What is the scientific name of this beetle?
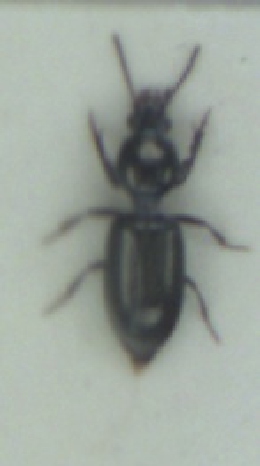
Dyschirius salinus
